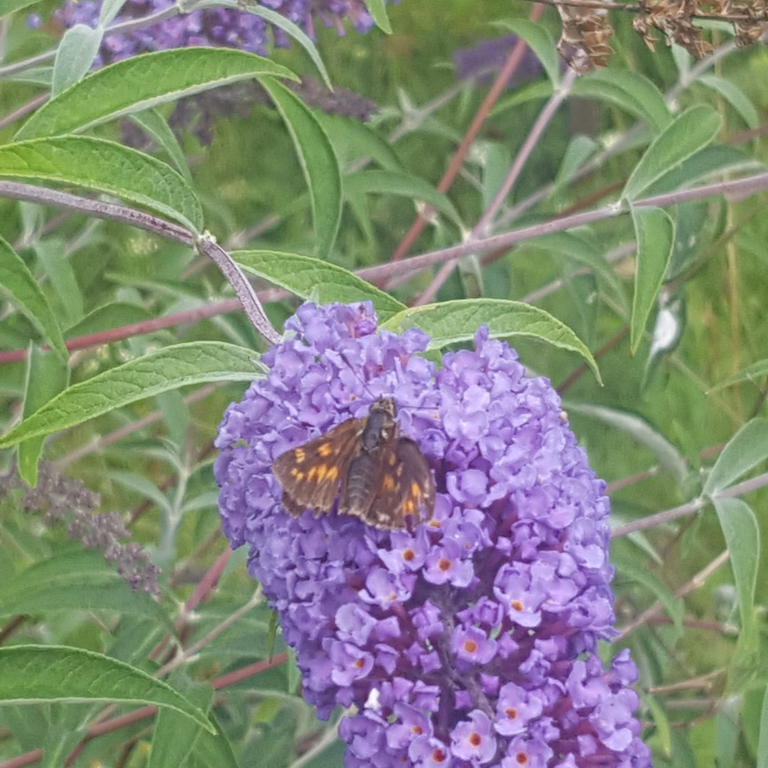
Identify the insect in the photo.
Ochlodes sylvanus (also Ochlodes venata)
